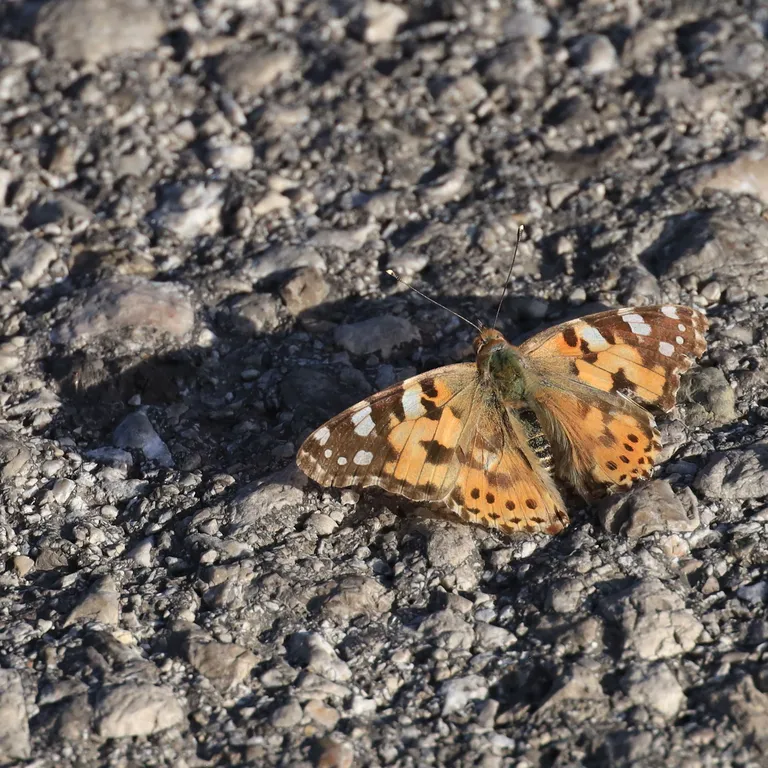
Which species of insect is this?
Vanessa cardui
